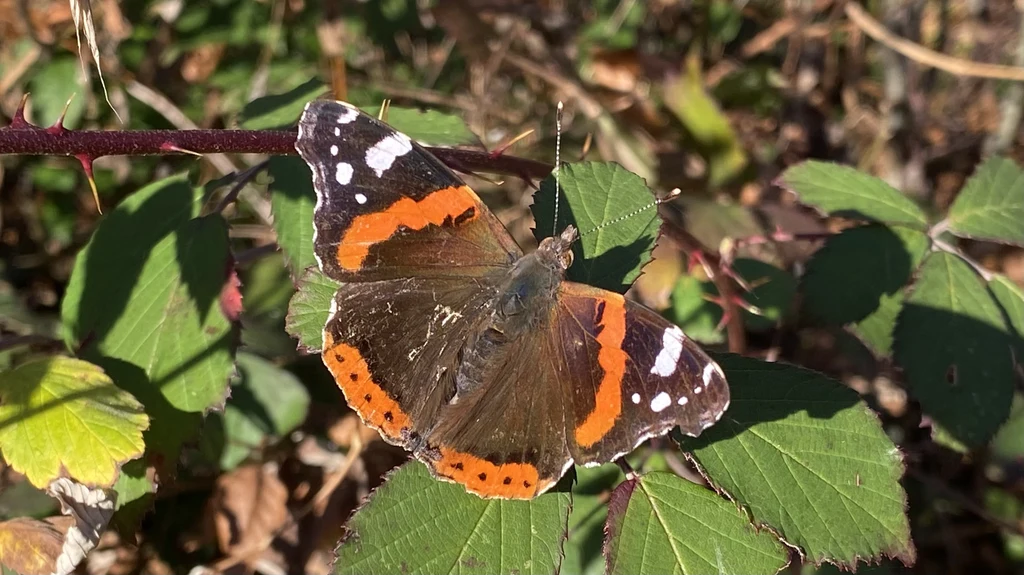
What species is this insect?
Vanessa atalanta
